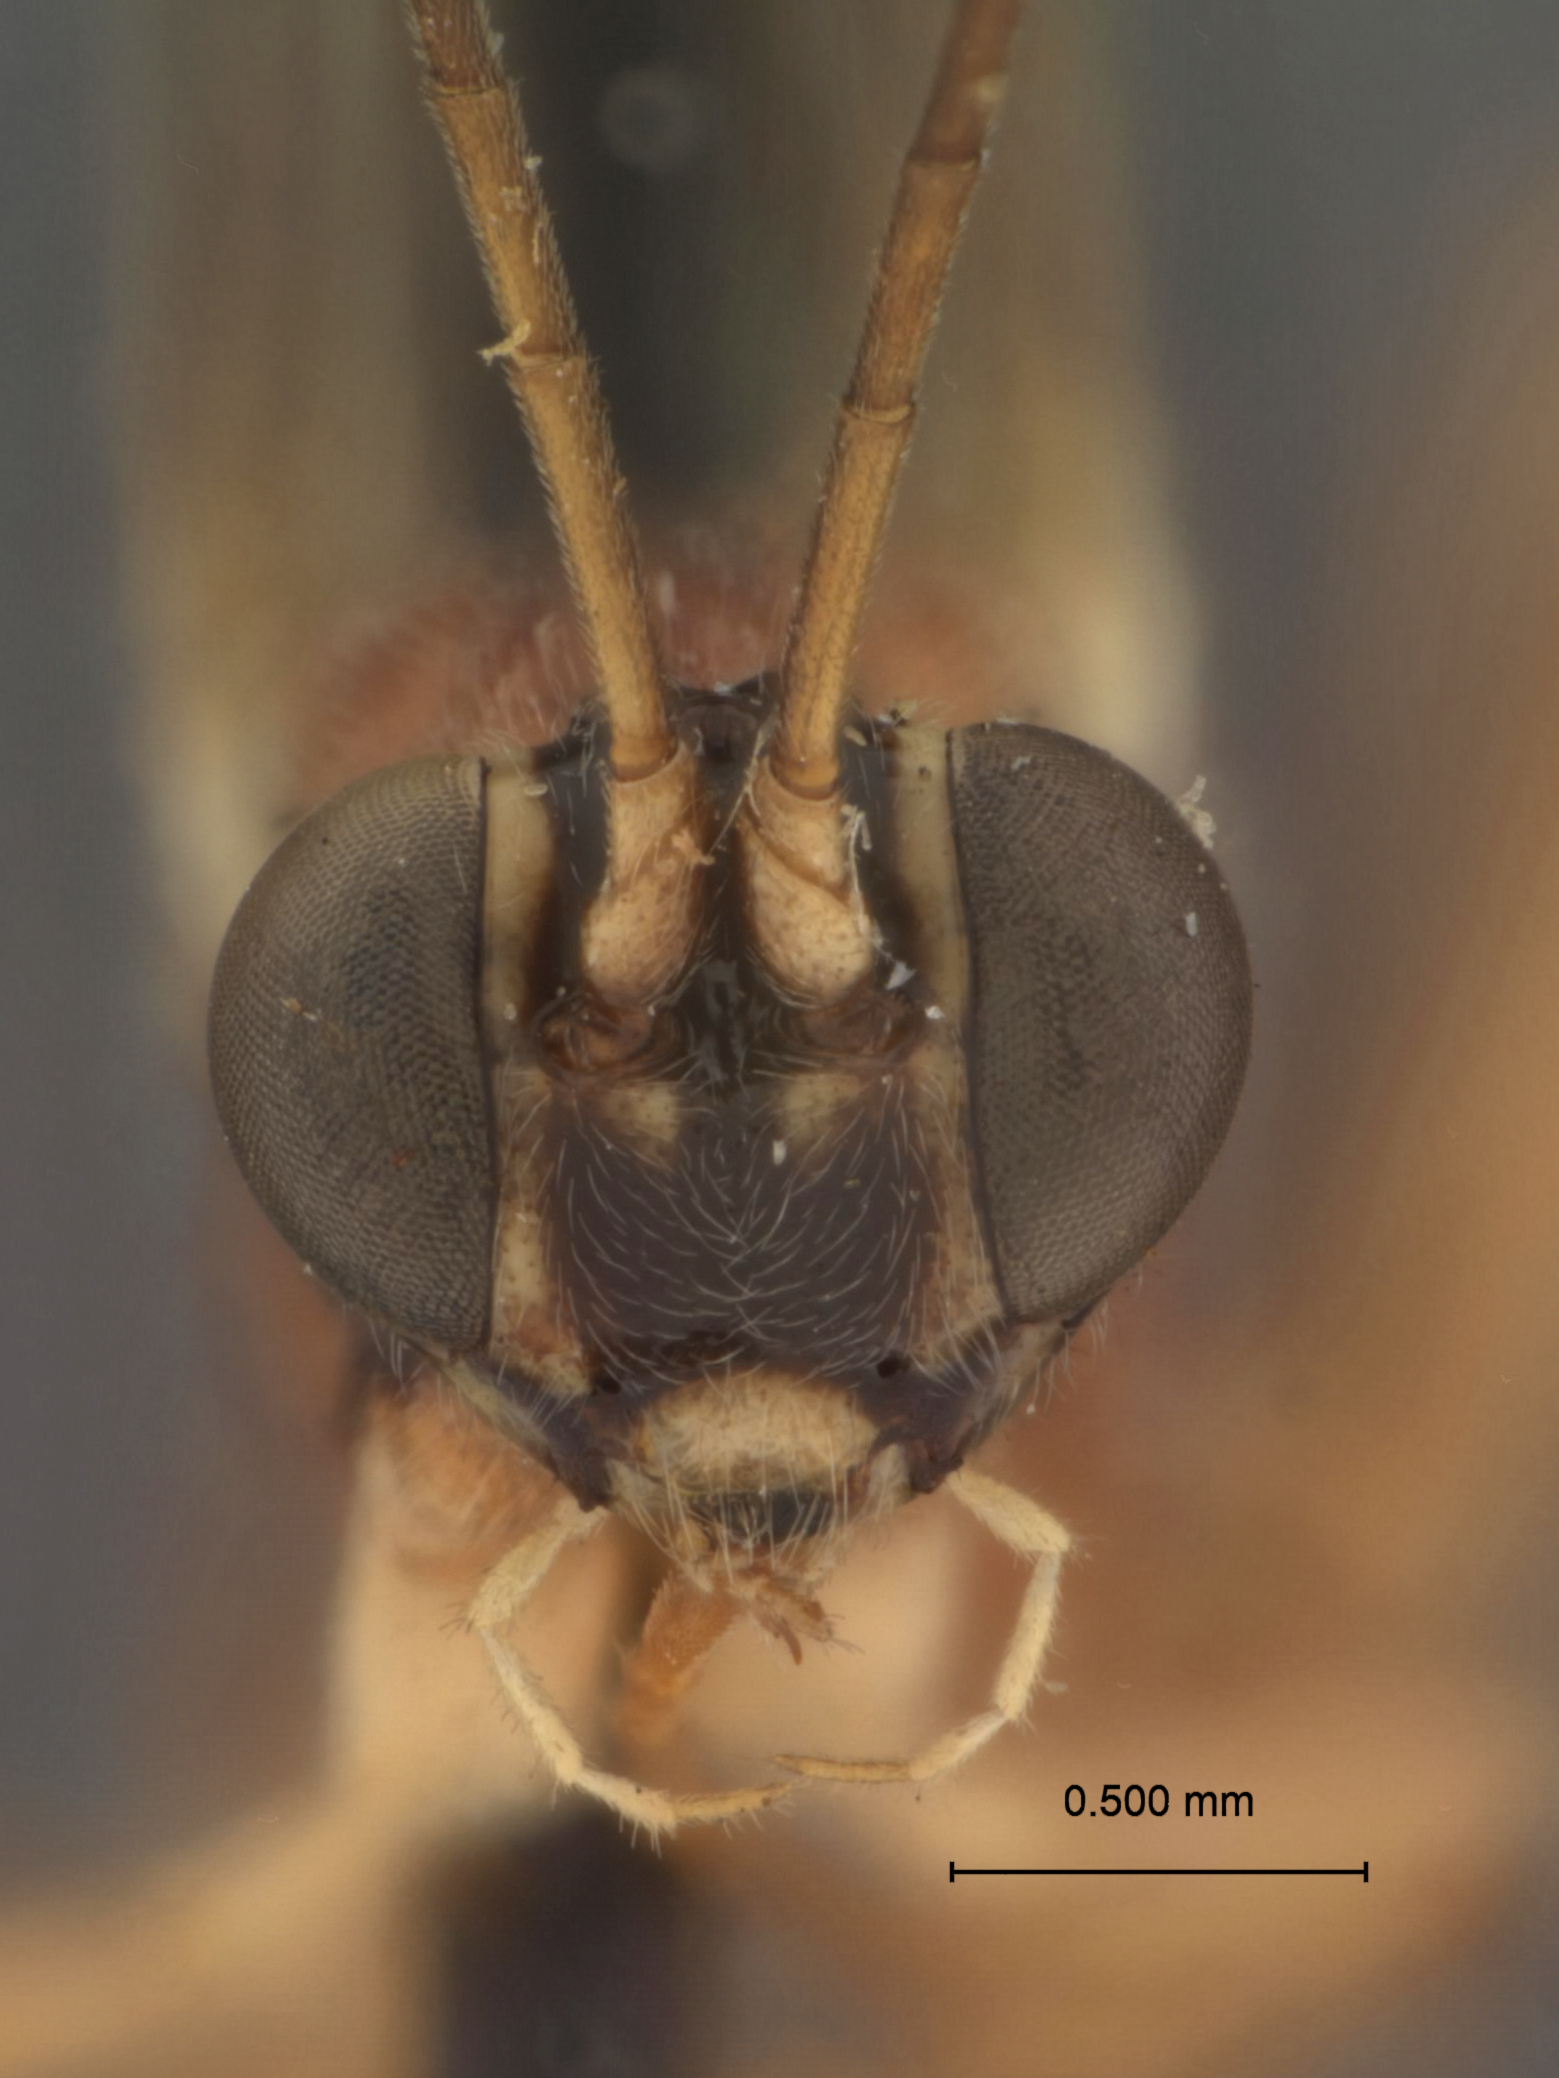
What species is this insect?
Clistopyga manni
